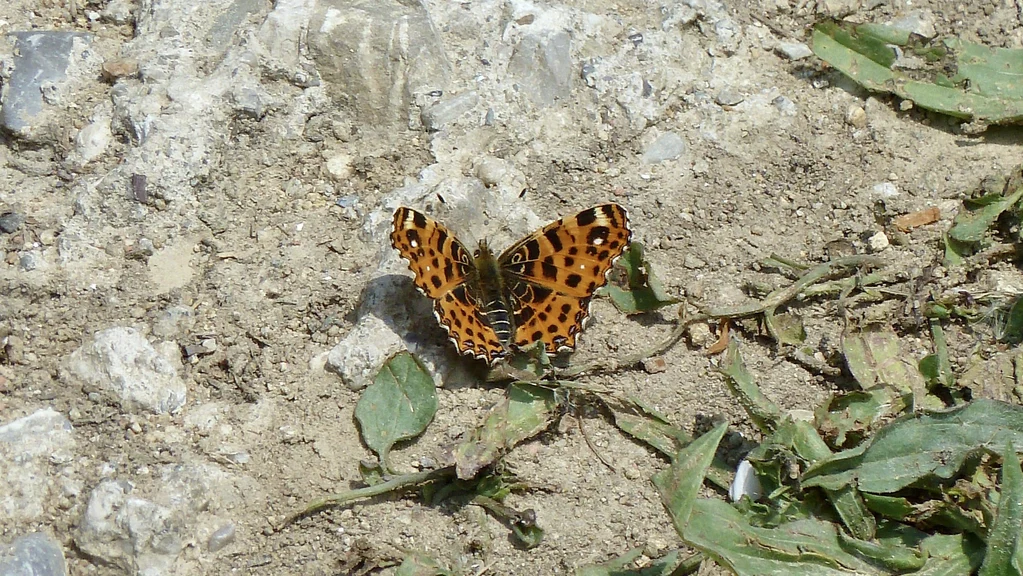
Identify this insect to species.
Araschnia levana
